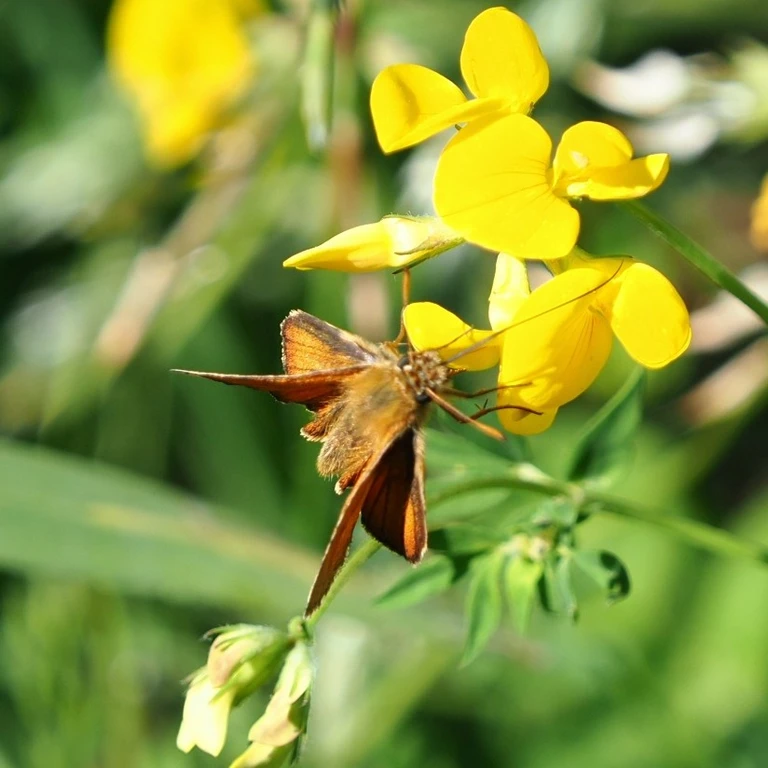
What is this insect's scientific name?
Ochlodes sylvanus (also Ochlodes venata)
